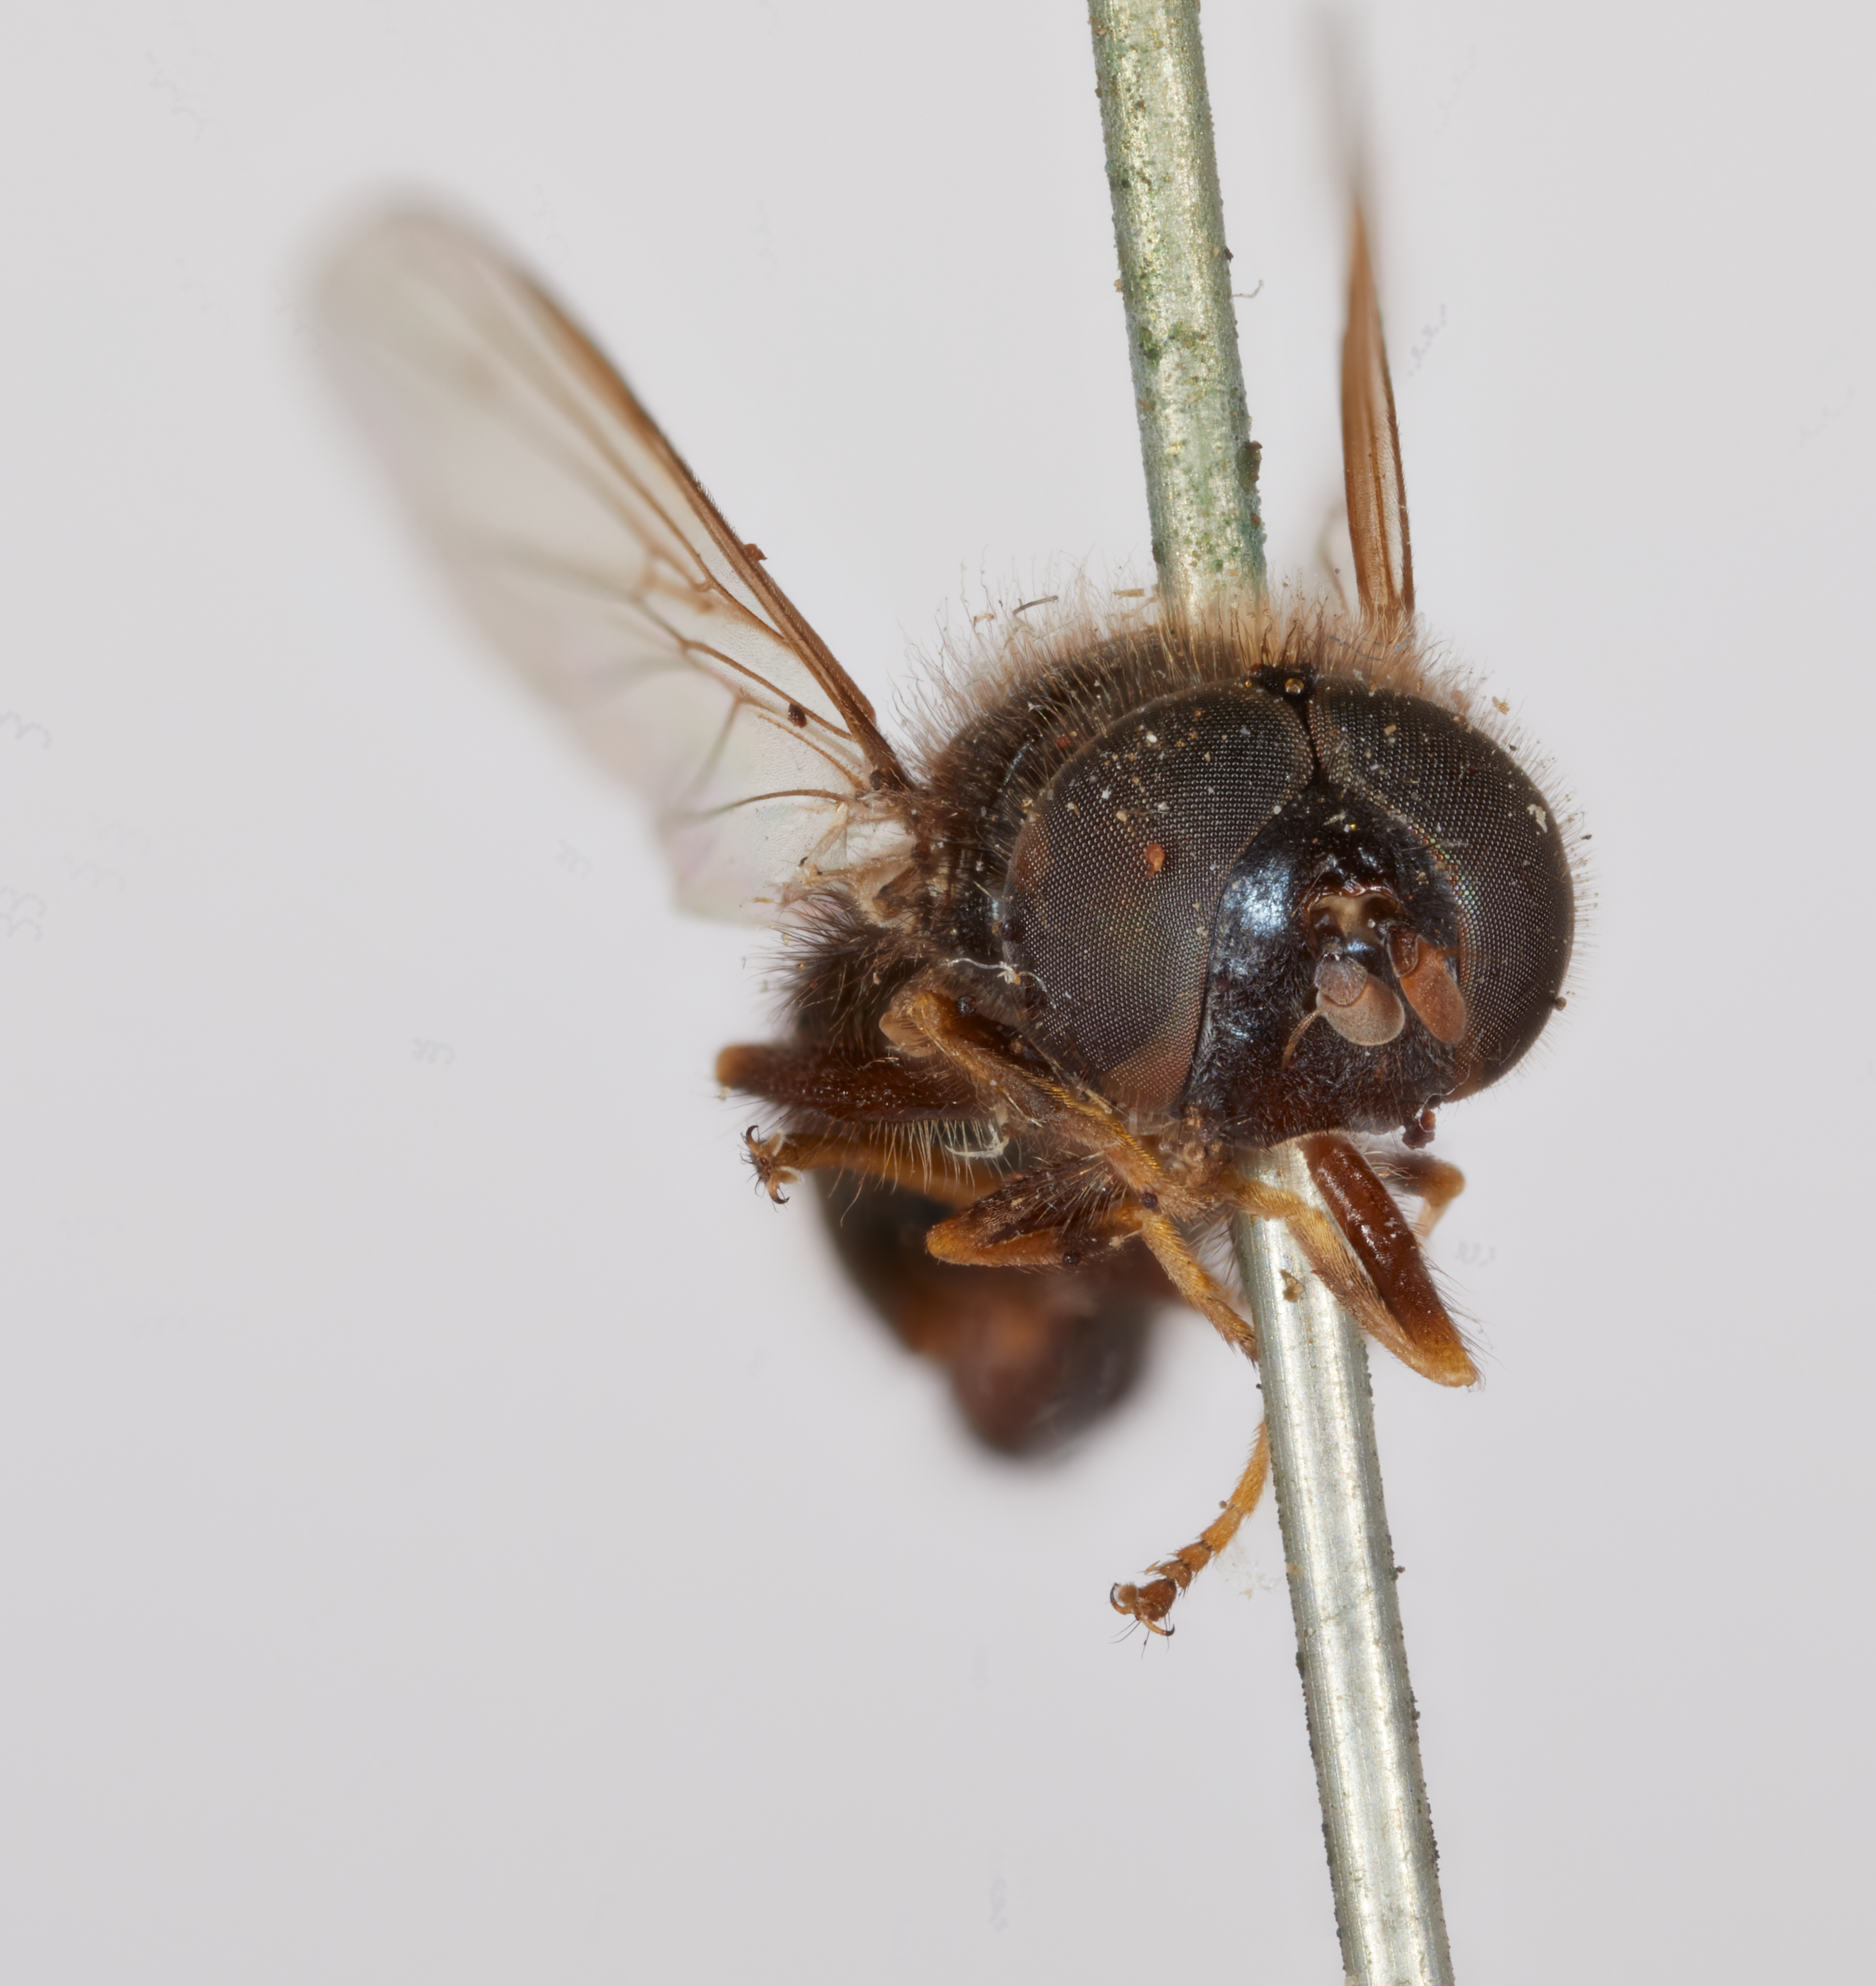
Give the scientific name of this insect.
Pipiza nigripilosa
